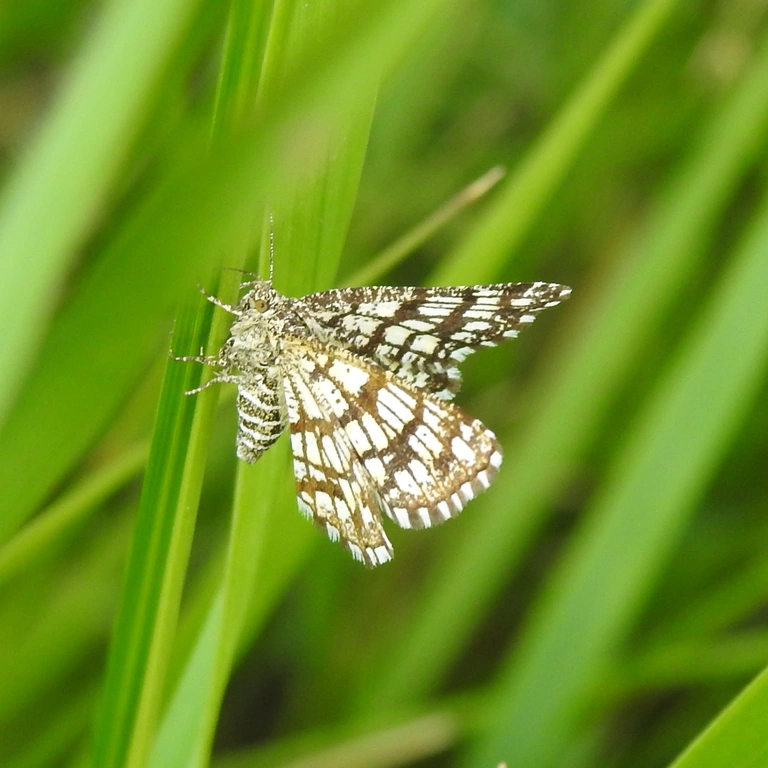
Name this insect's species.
Chiasmia clathrata
